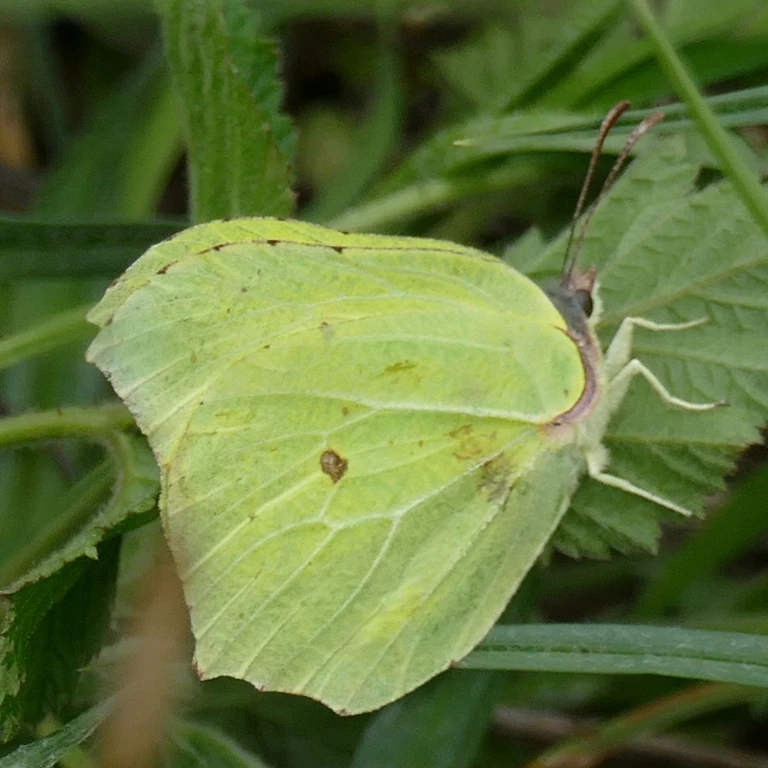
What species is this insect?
Gonepteryx rhamni
